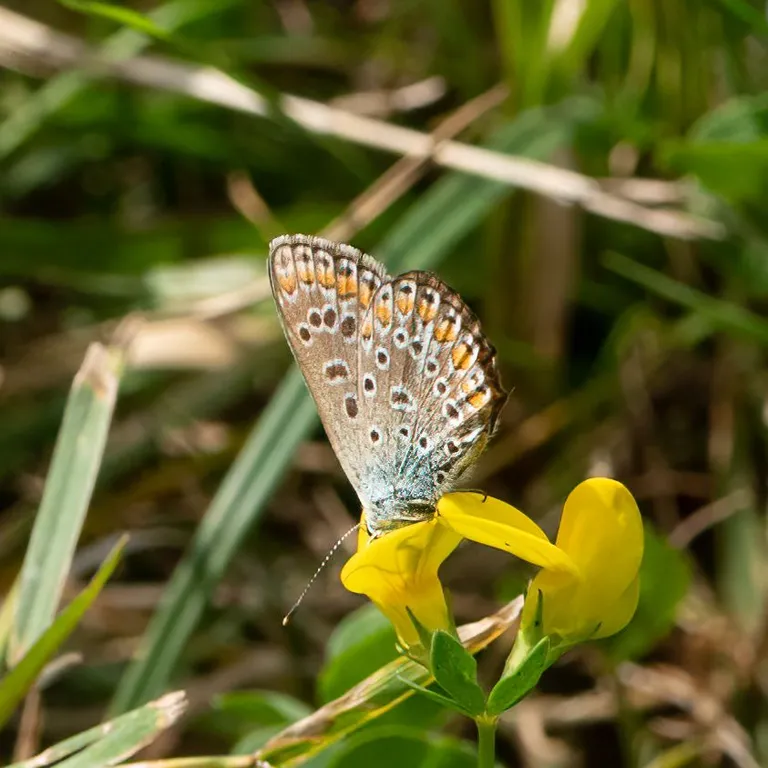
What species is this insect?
Polyommatus icarus
